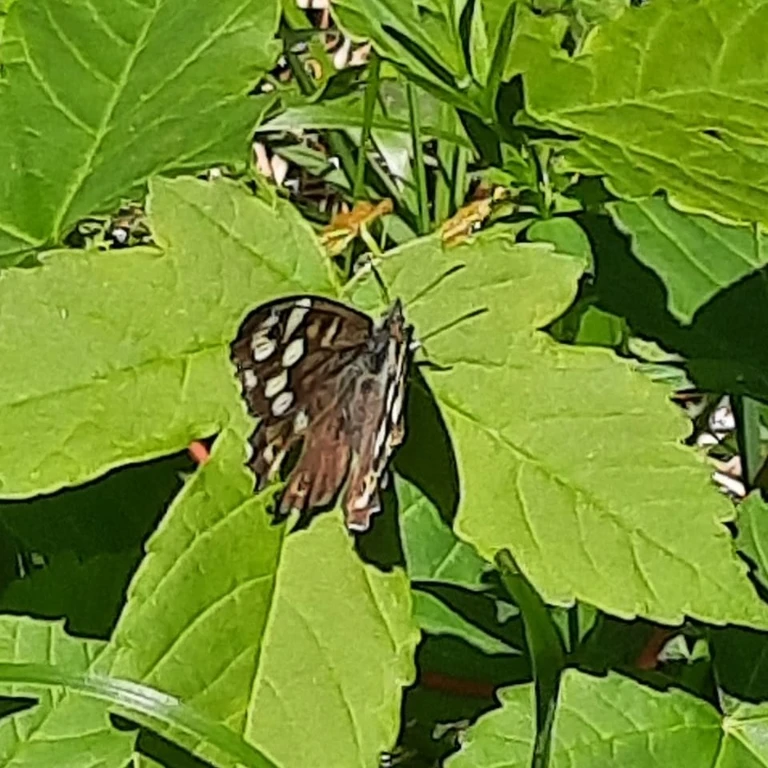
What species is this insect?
Pararge aegeria
